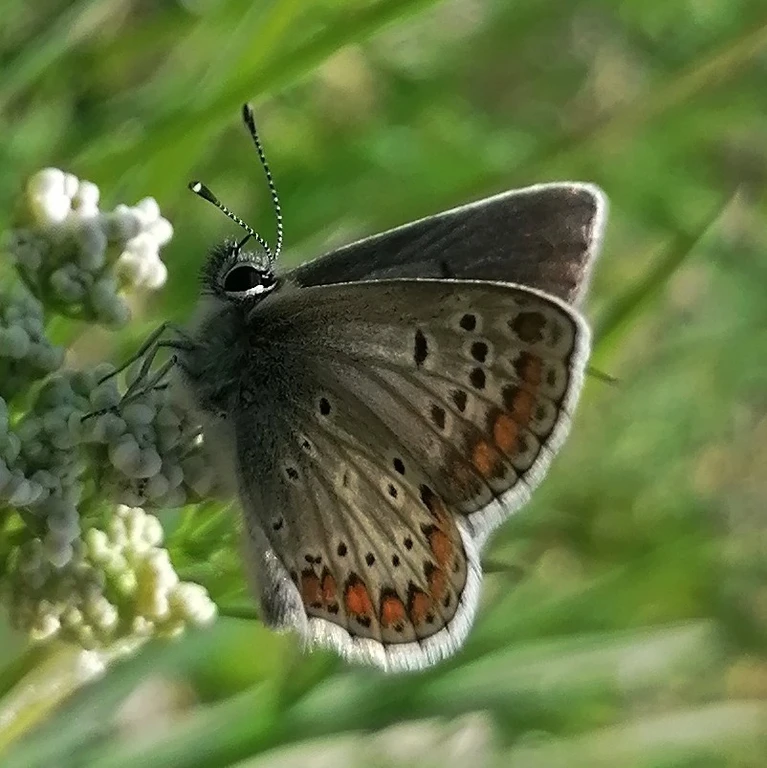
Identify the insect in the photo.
Aricia agestis/artaxerxes
